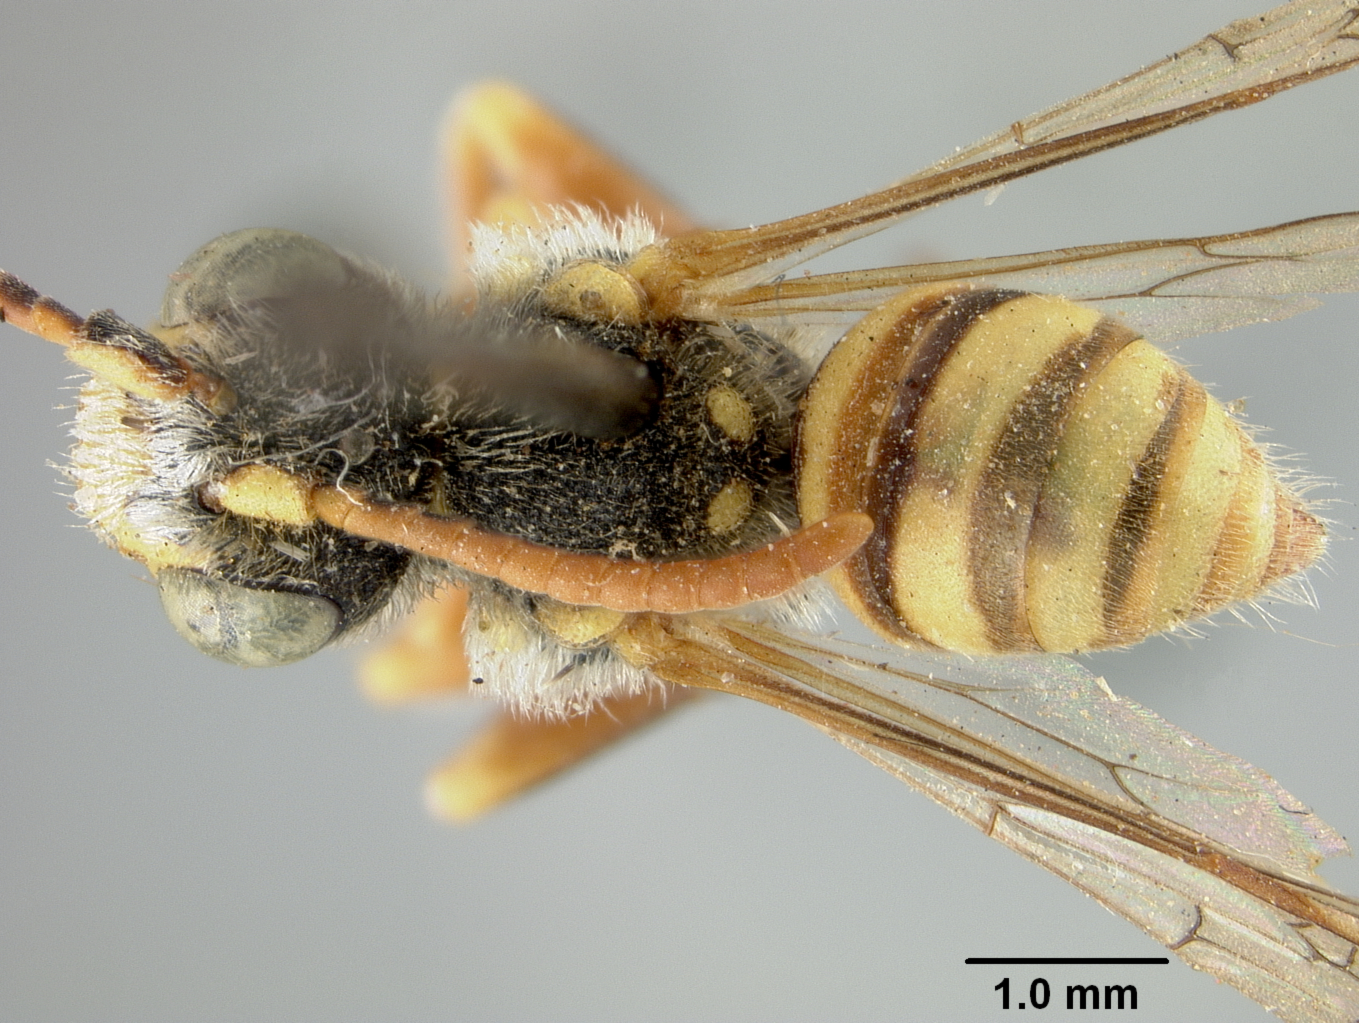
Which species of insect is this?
Nomada luteopicta
